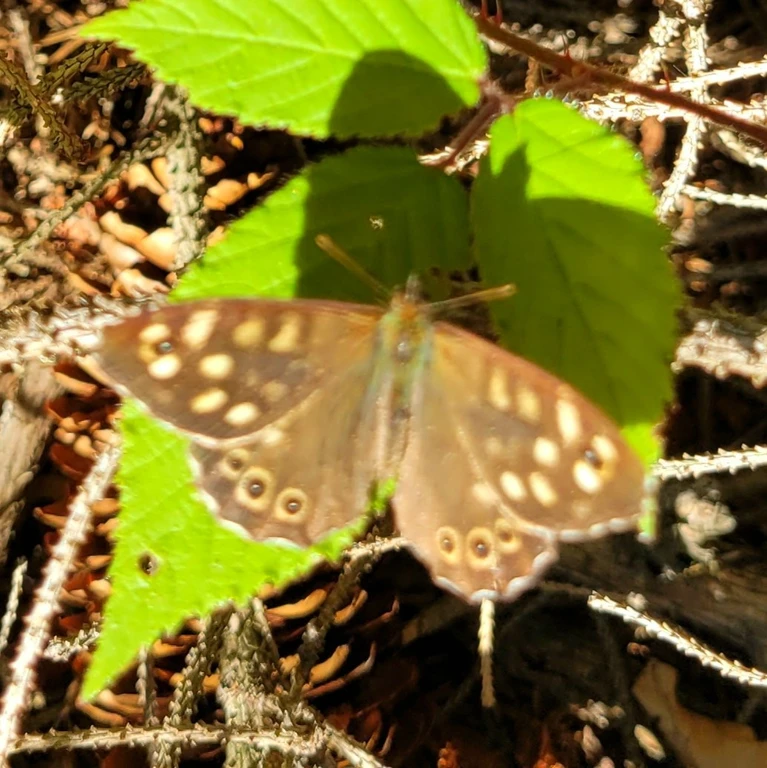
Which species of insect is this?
Pararge aegeria
